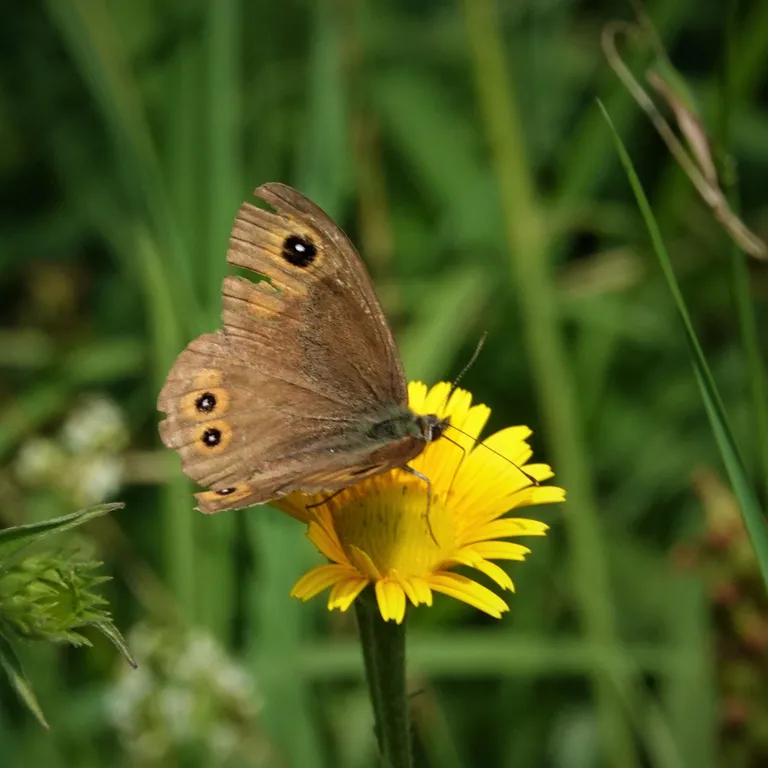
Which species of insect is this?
Lasiommata maera (also Pararge maera)
